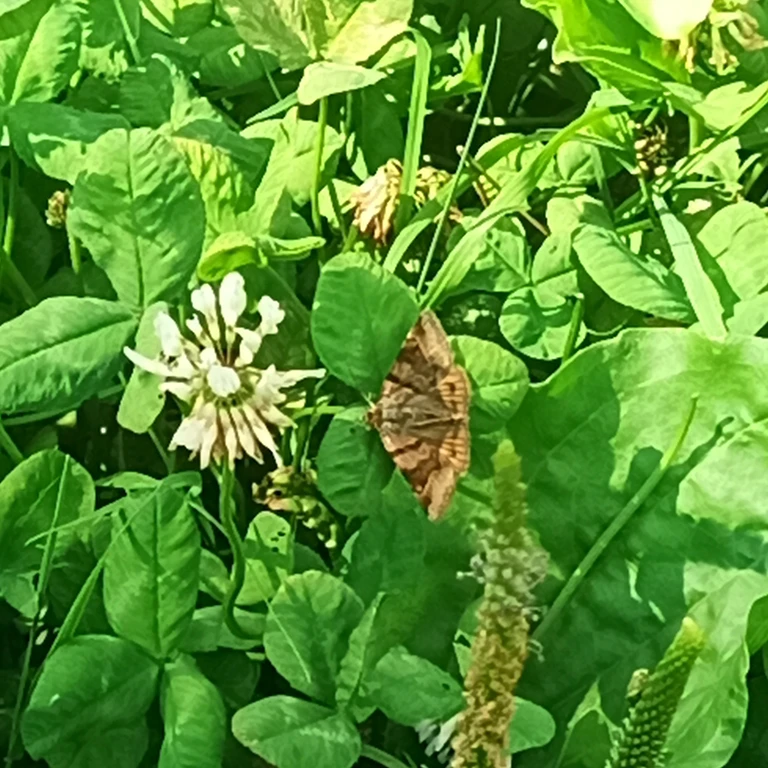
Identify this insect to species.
Euclidia glyphica
